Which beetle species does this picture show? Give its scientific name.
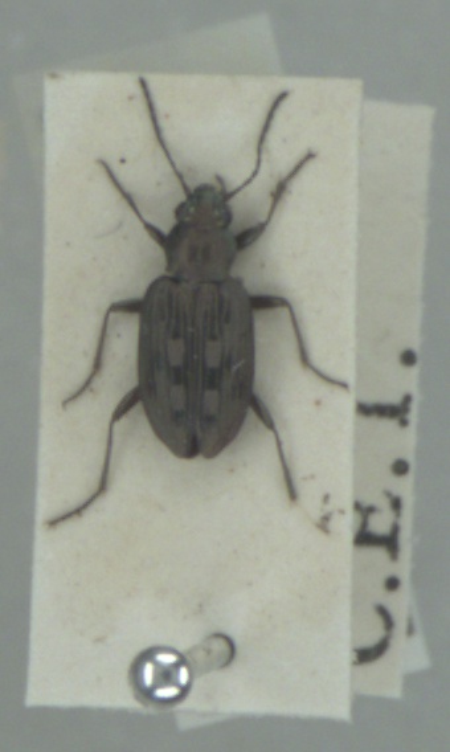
Bembidion litorale
